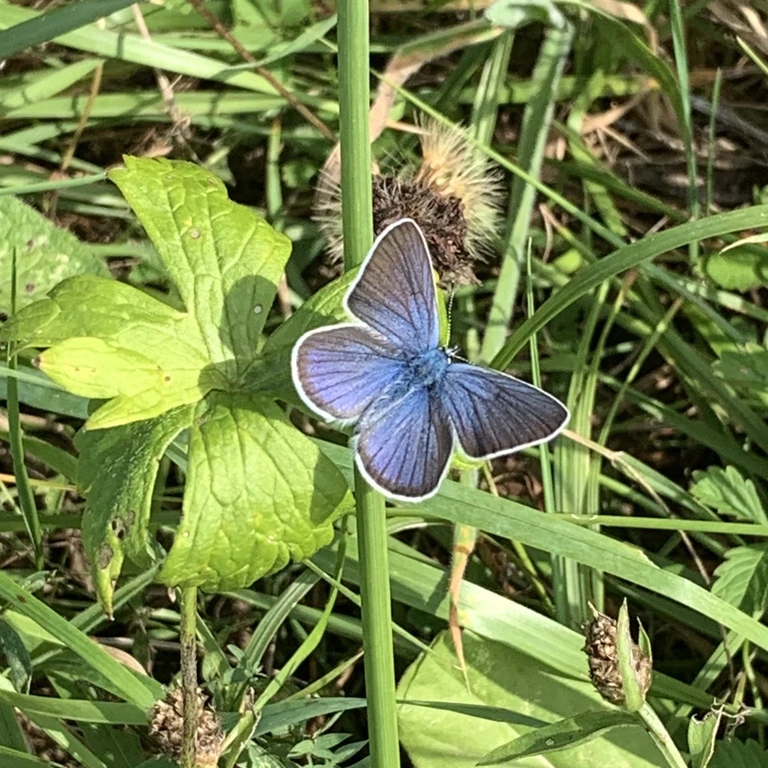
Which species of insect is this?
Cyaniris semiargus
